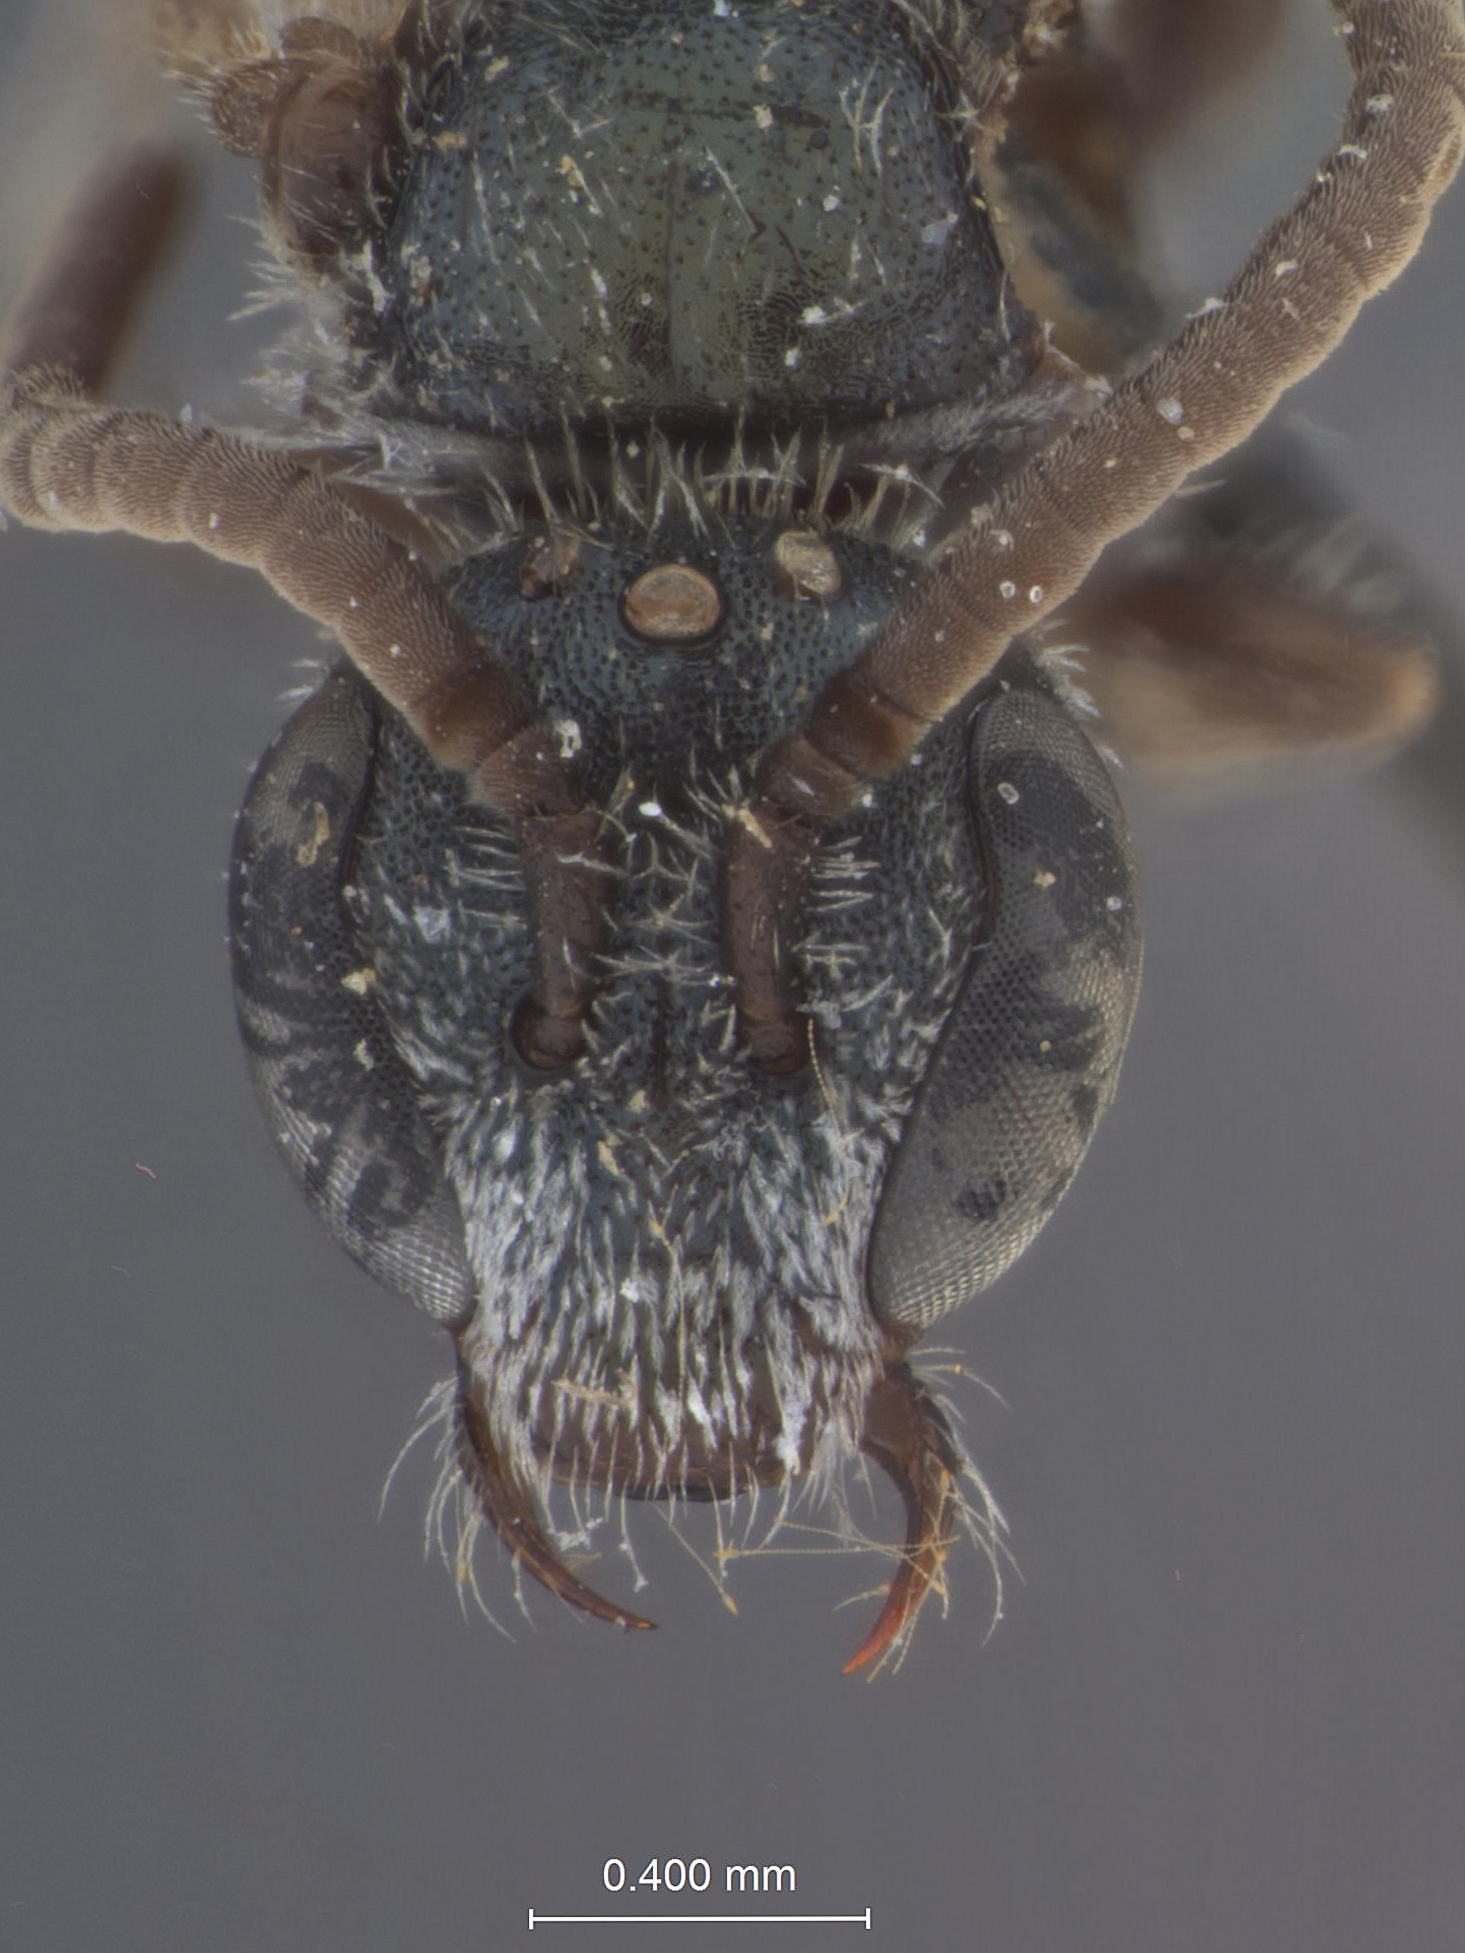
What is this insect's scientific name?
Halictus obnubilus
